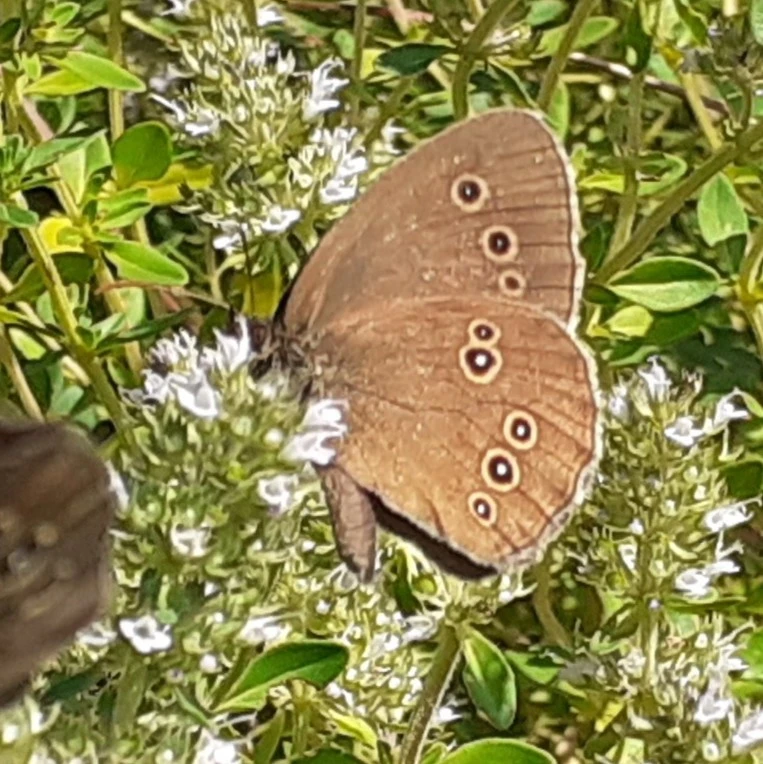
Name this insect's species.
Aphantopus hyperantus
